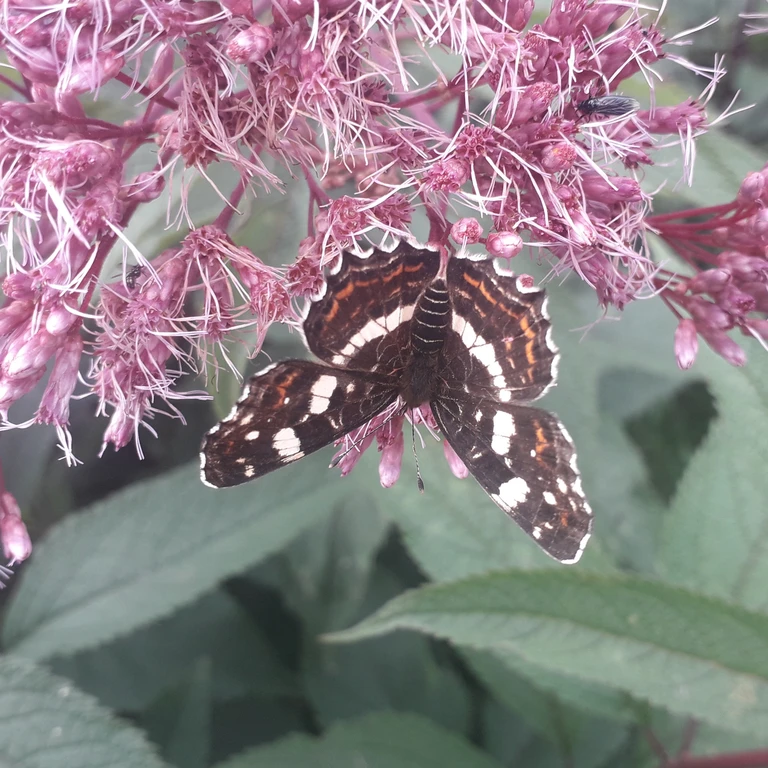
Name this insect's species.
Araschnia levana
